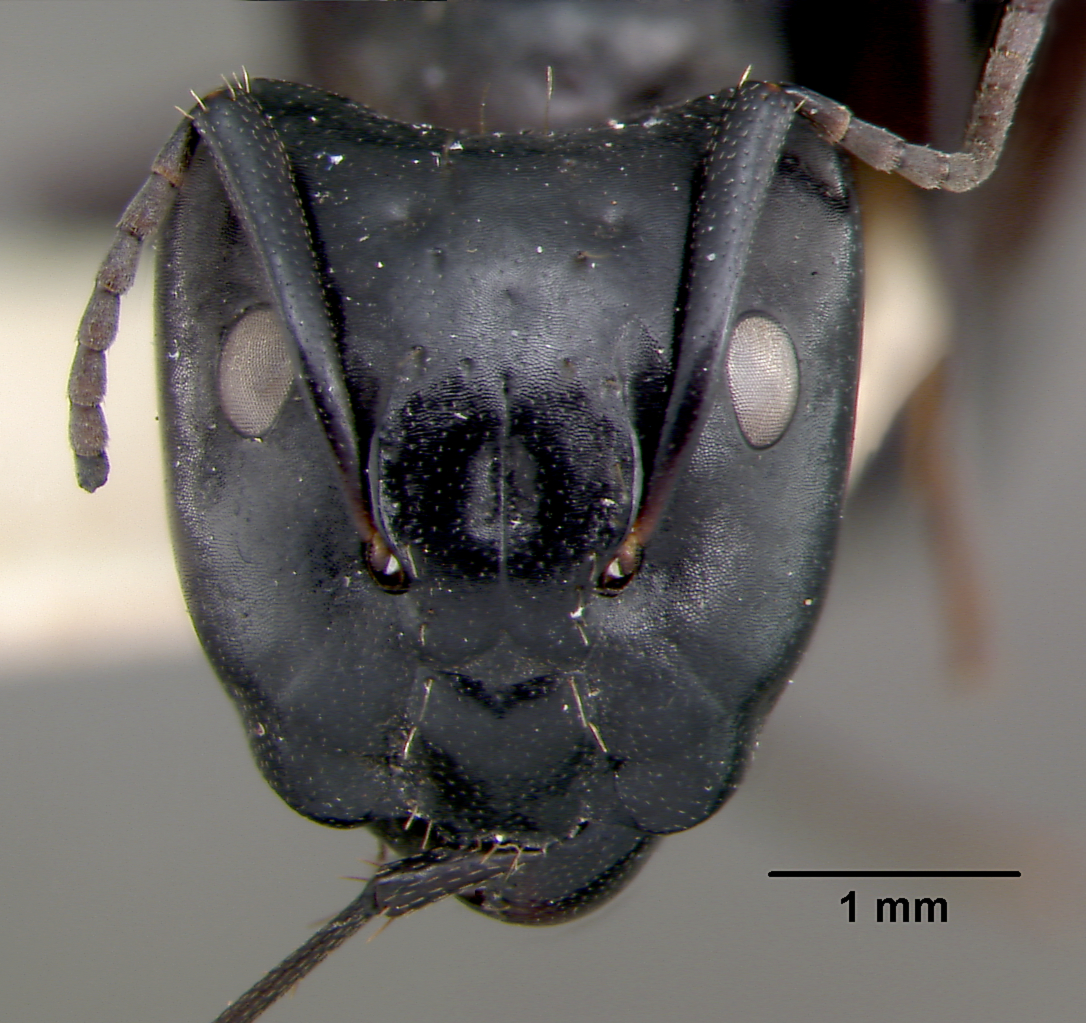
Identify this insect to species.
Camponotus vividus
